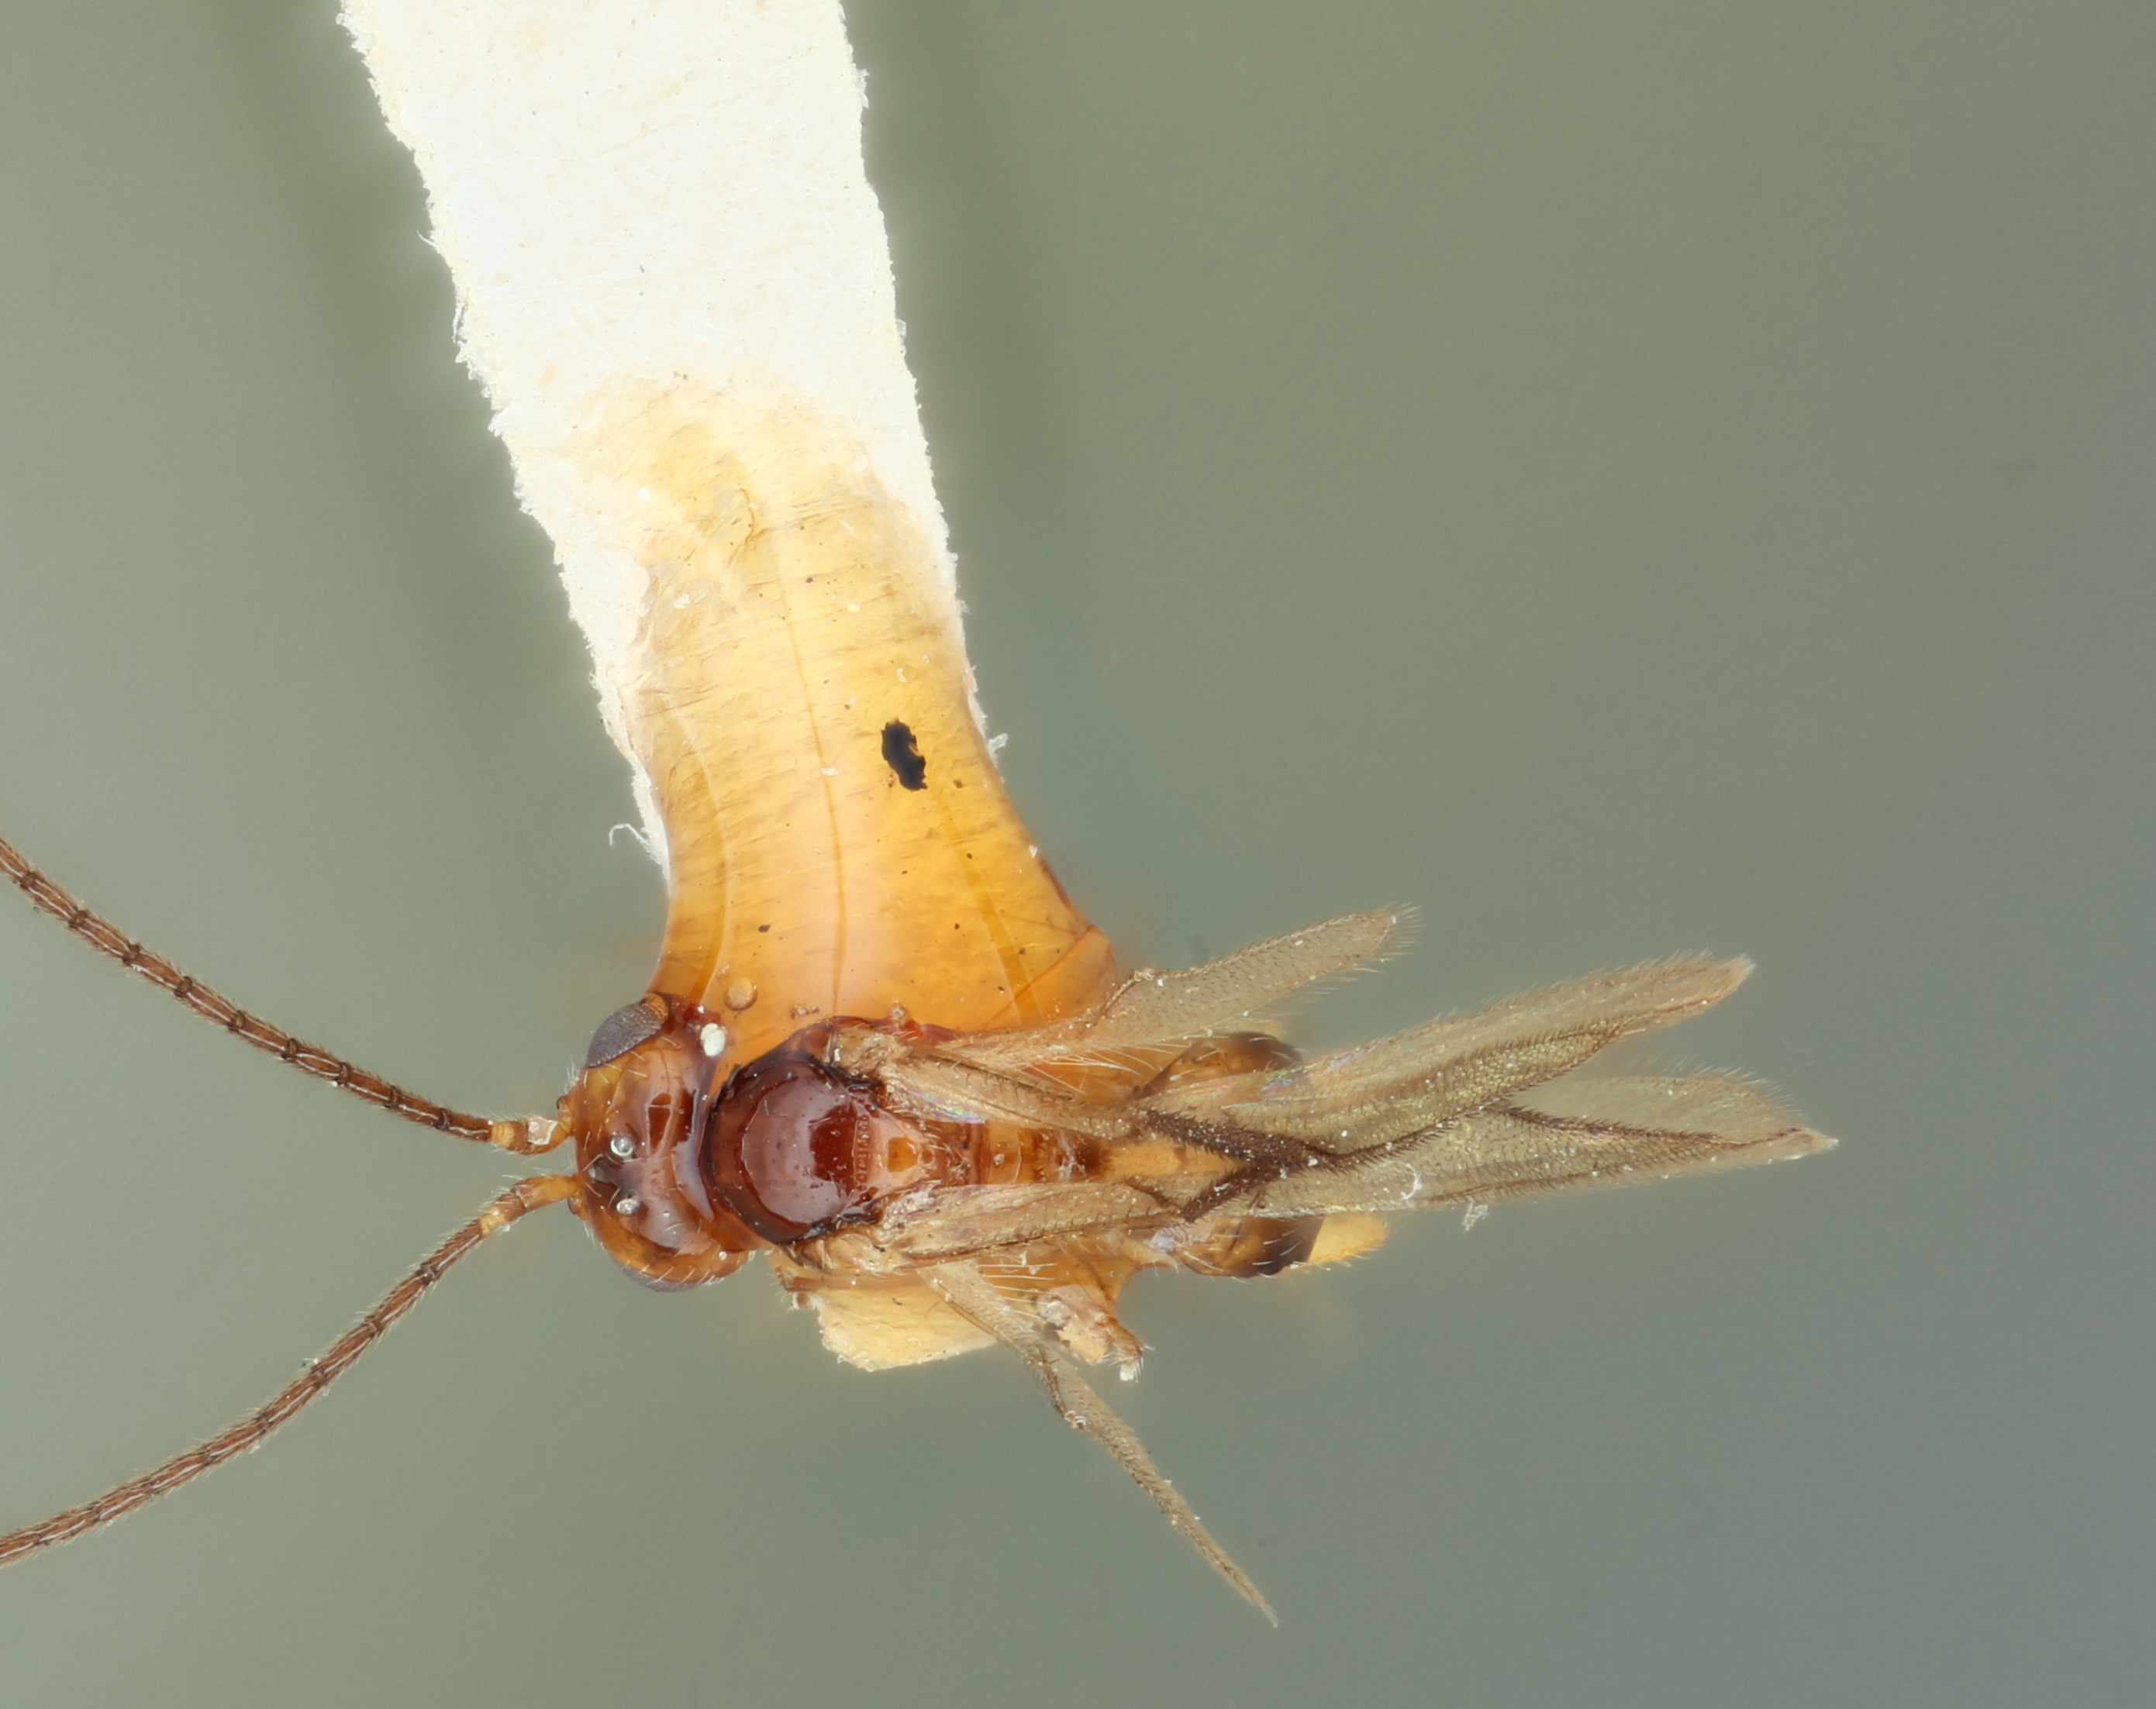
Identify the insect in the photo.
Eurytenes nanus
